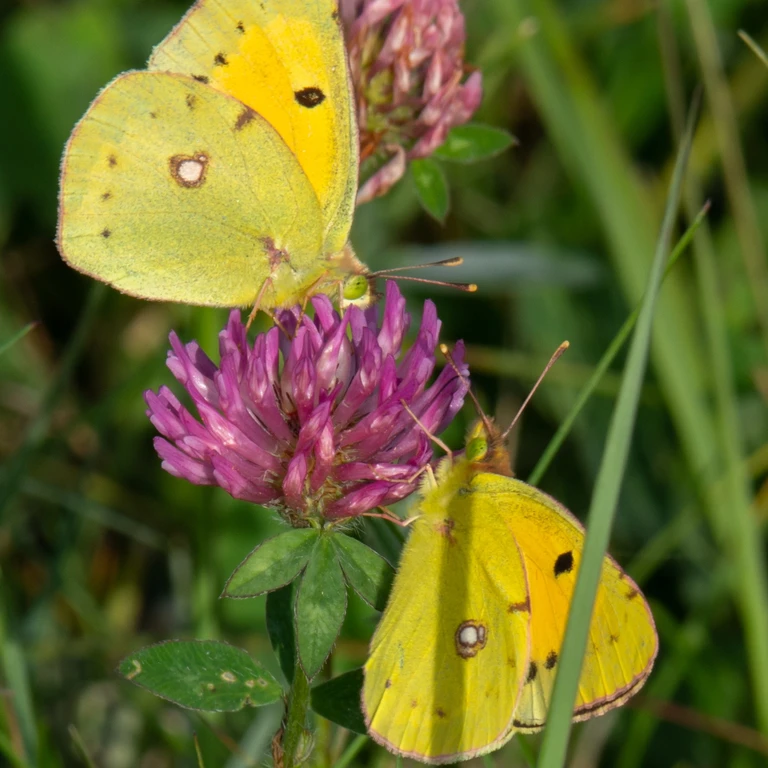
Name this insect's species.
Colias croceus
